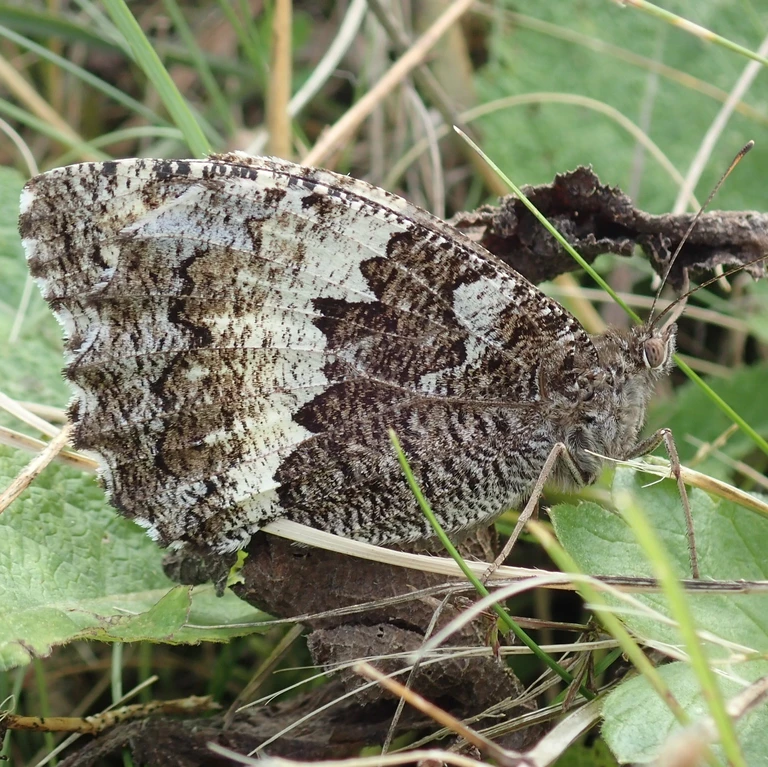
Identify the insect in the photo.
Brintesia circe
